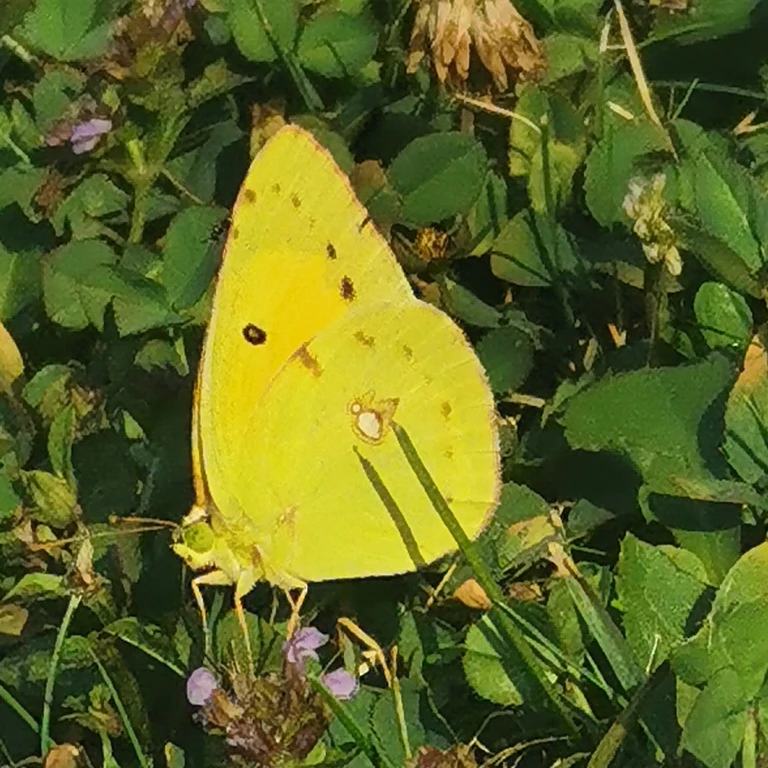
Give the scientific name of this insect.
Colias croceus
